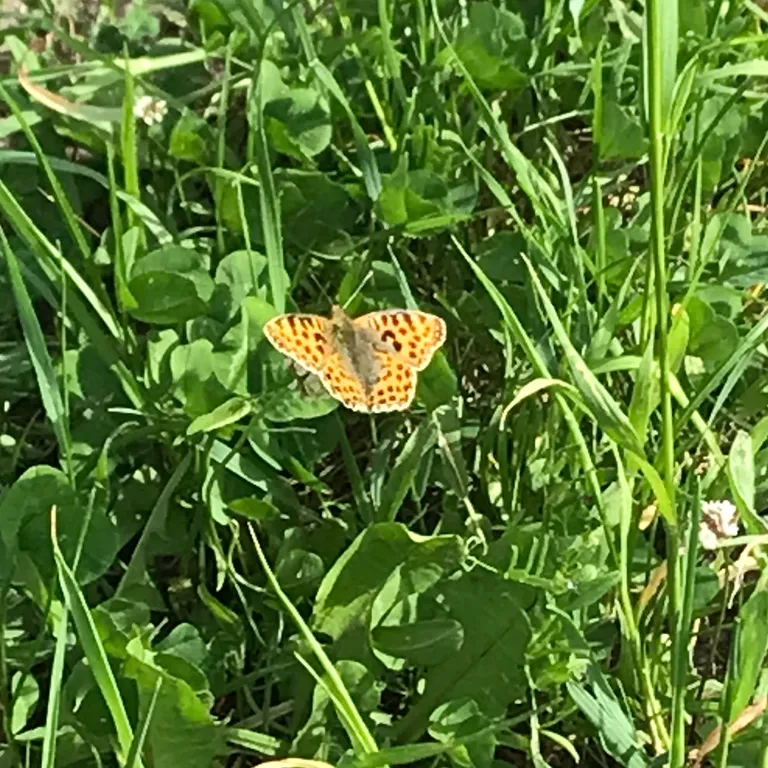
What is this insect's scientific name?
Issoria lathonia
